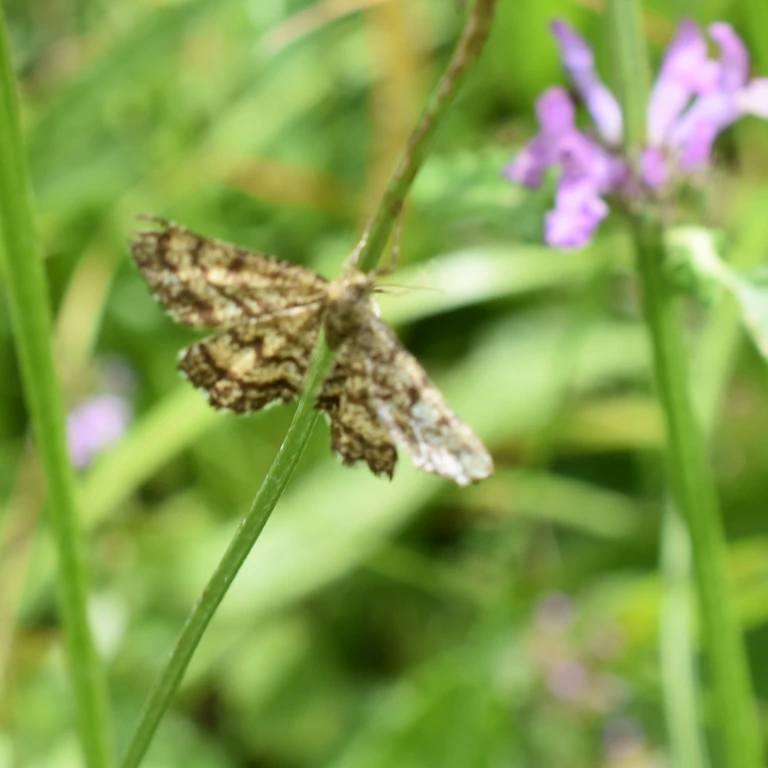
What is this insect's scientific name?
Ematurga atomaria
